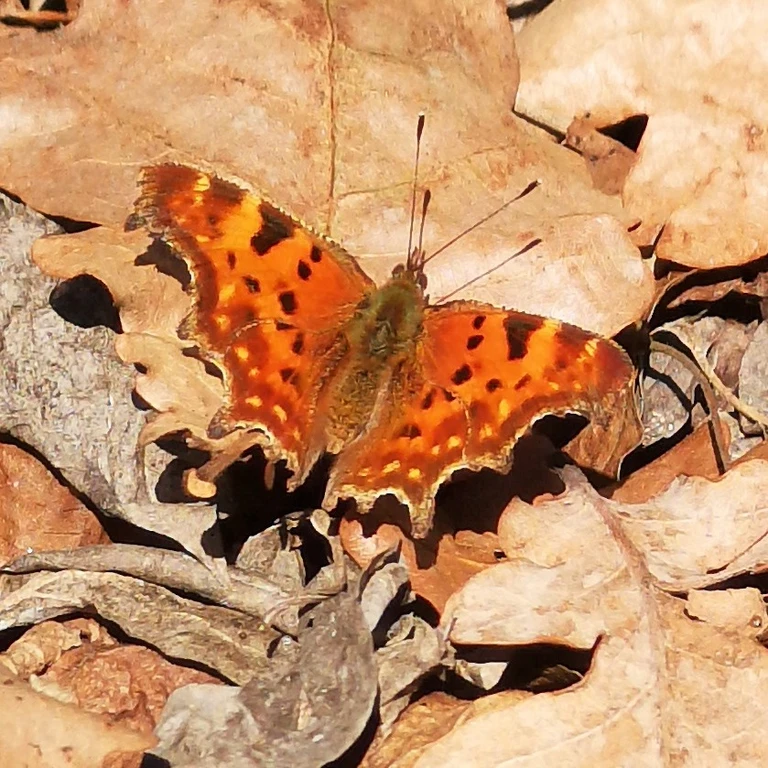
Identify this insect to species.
Polygonia c-album
